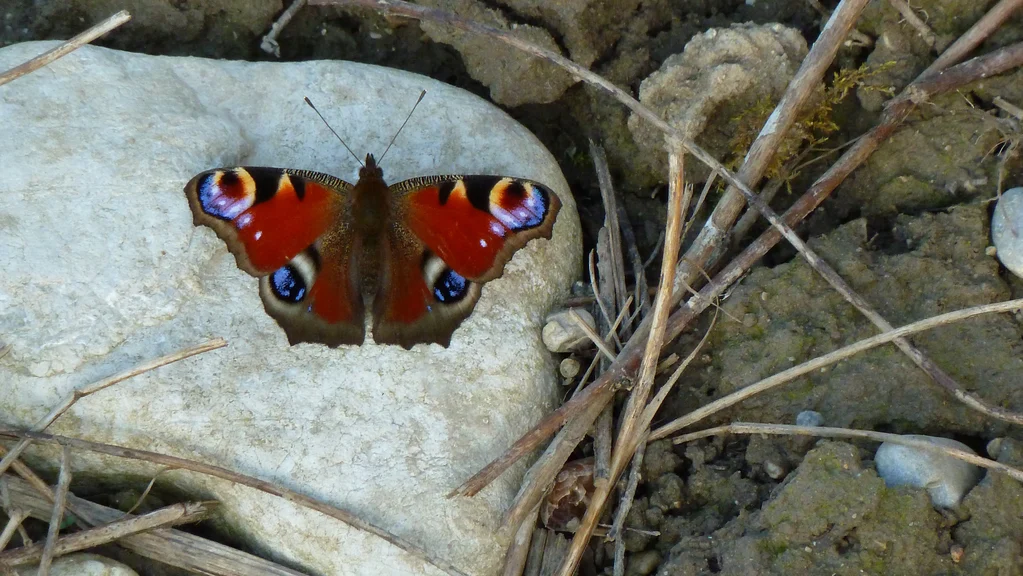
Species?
Aglais io
